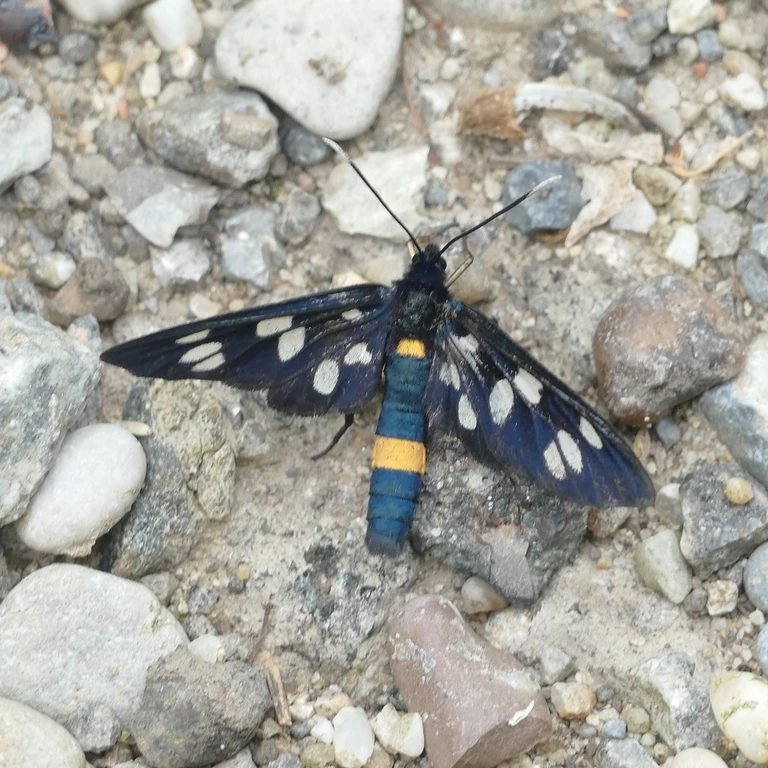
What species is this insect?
Amata phegea
